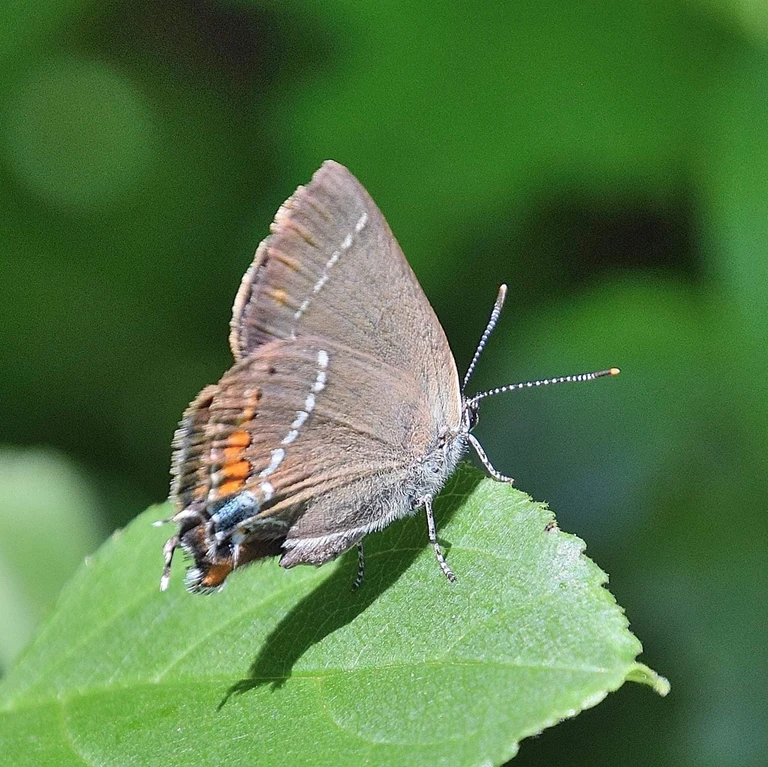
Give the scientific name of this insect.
Satyrium spini (also Tuttiola spini)
